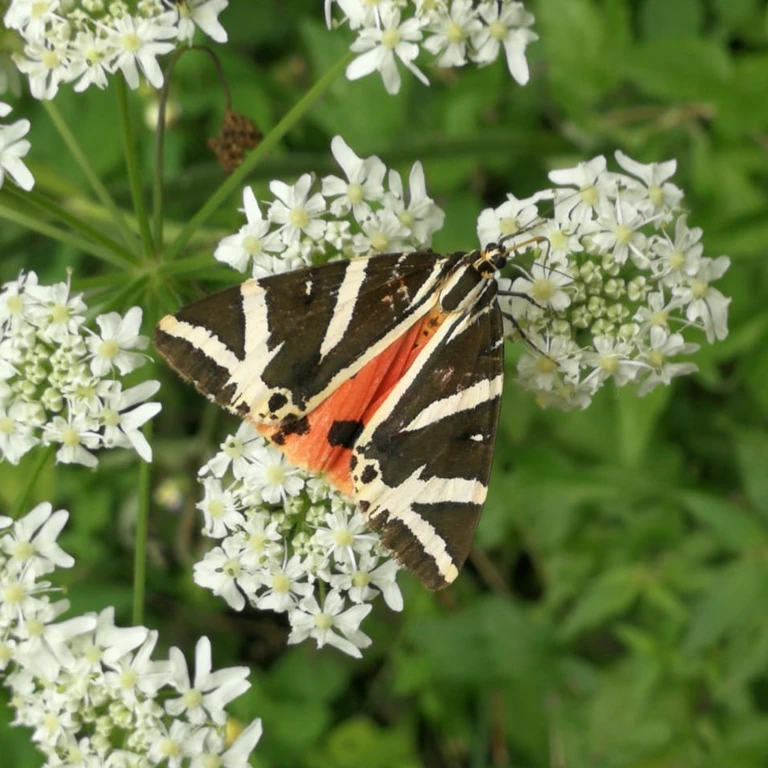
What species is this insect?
Euplagia quadripunctaria
